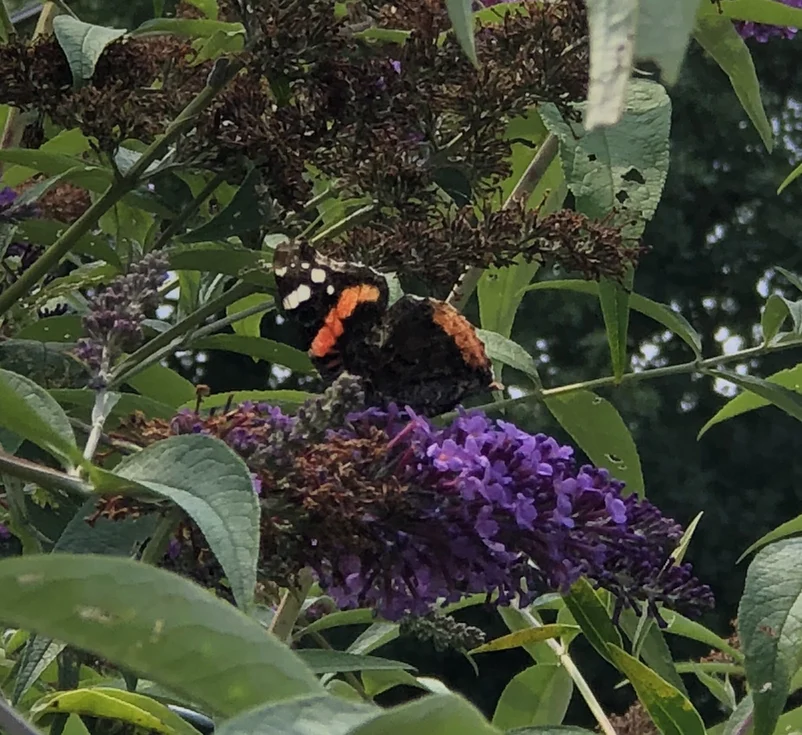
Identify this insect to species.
Vanessa atalanta
